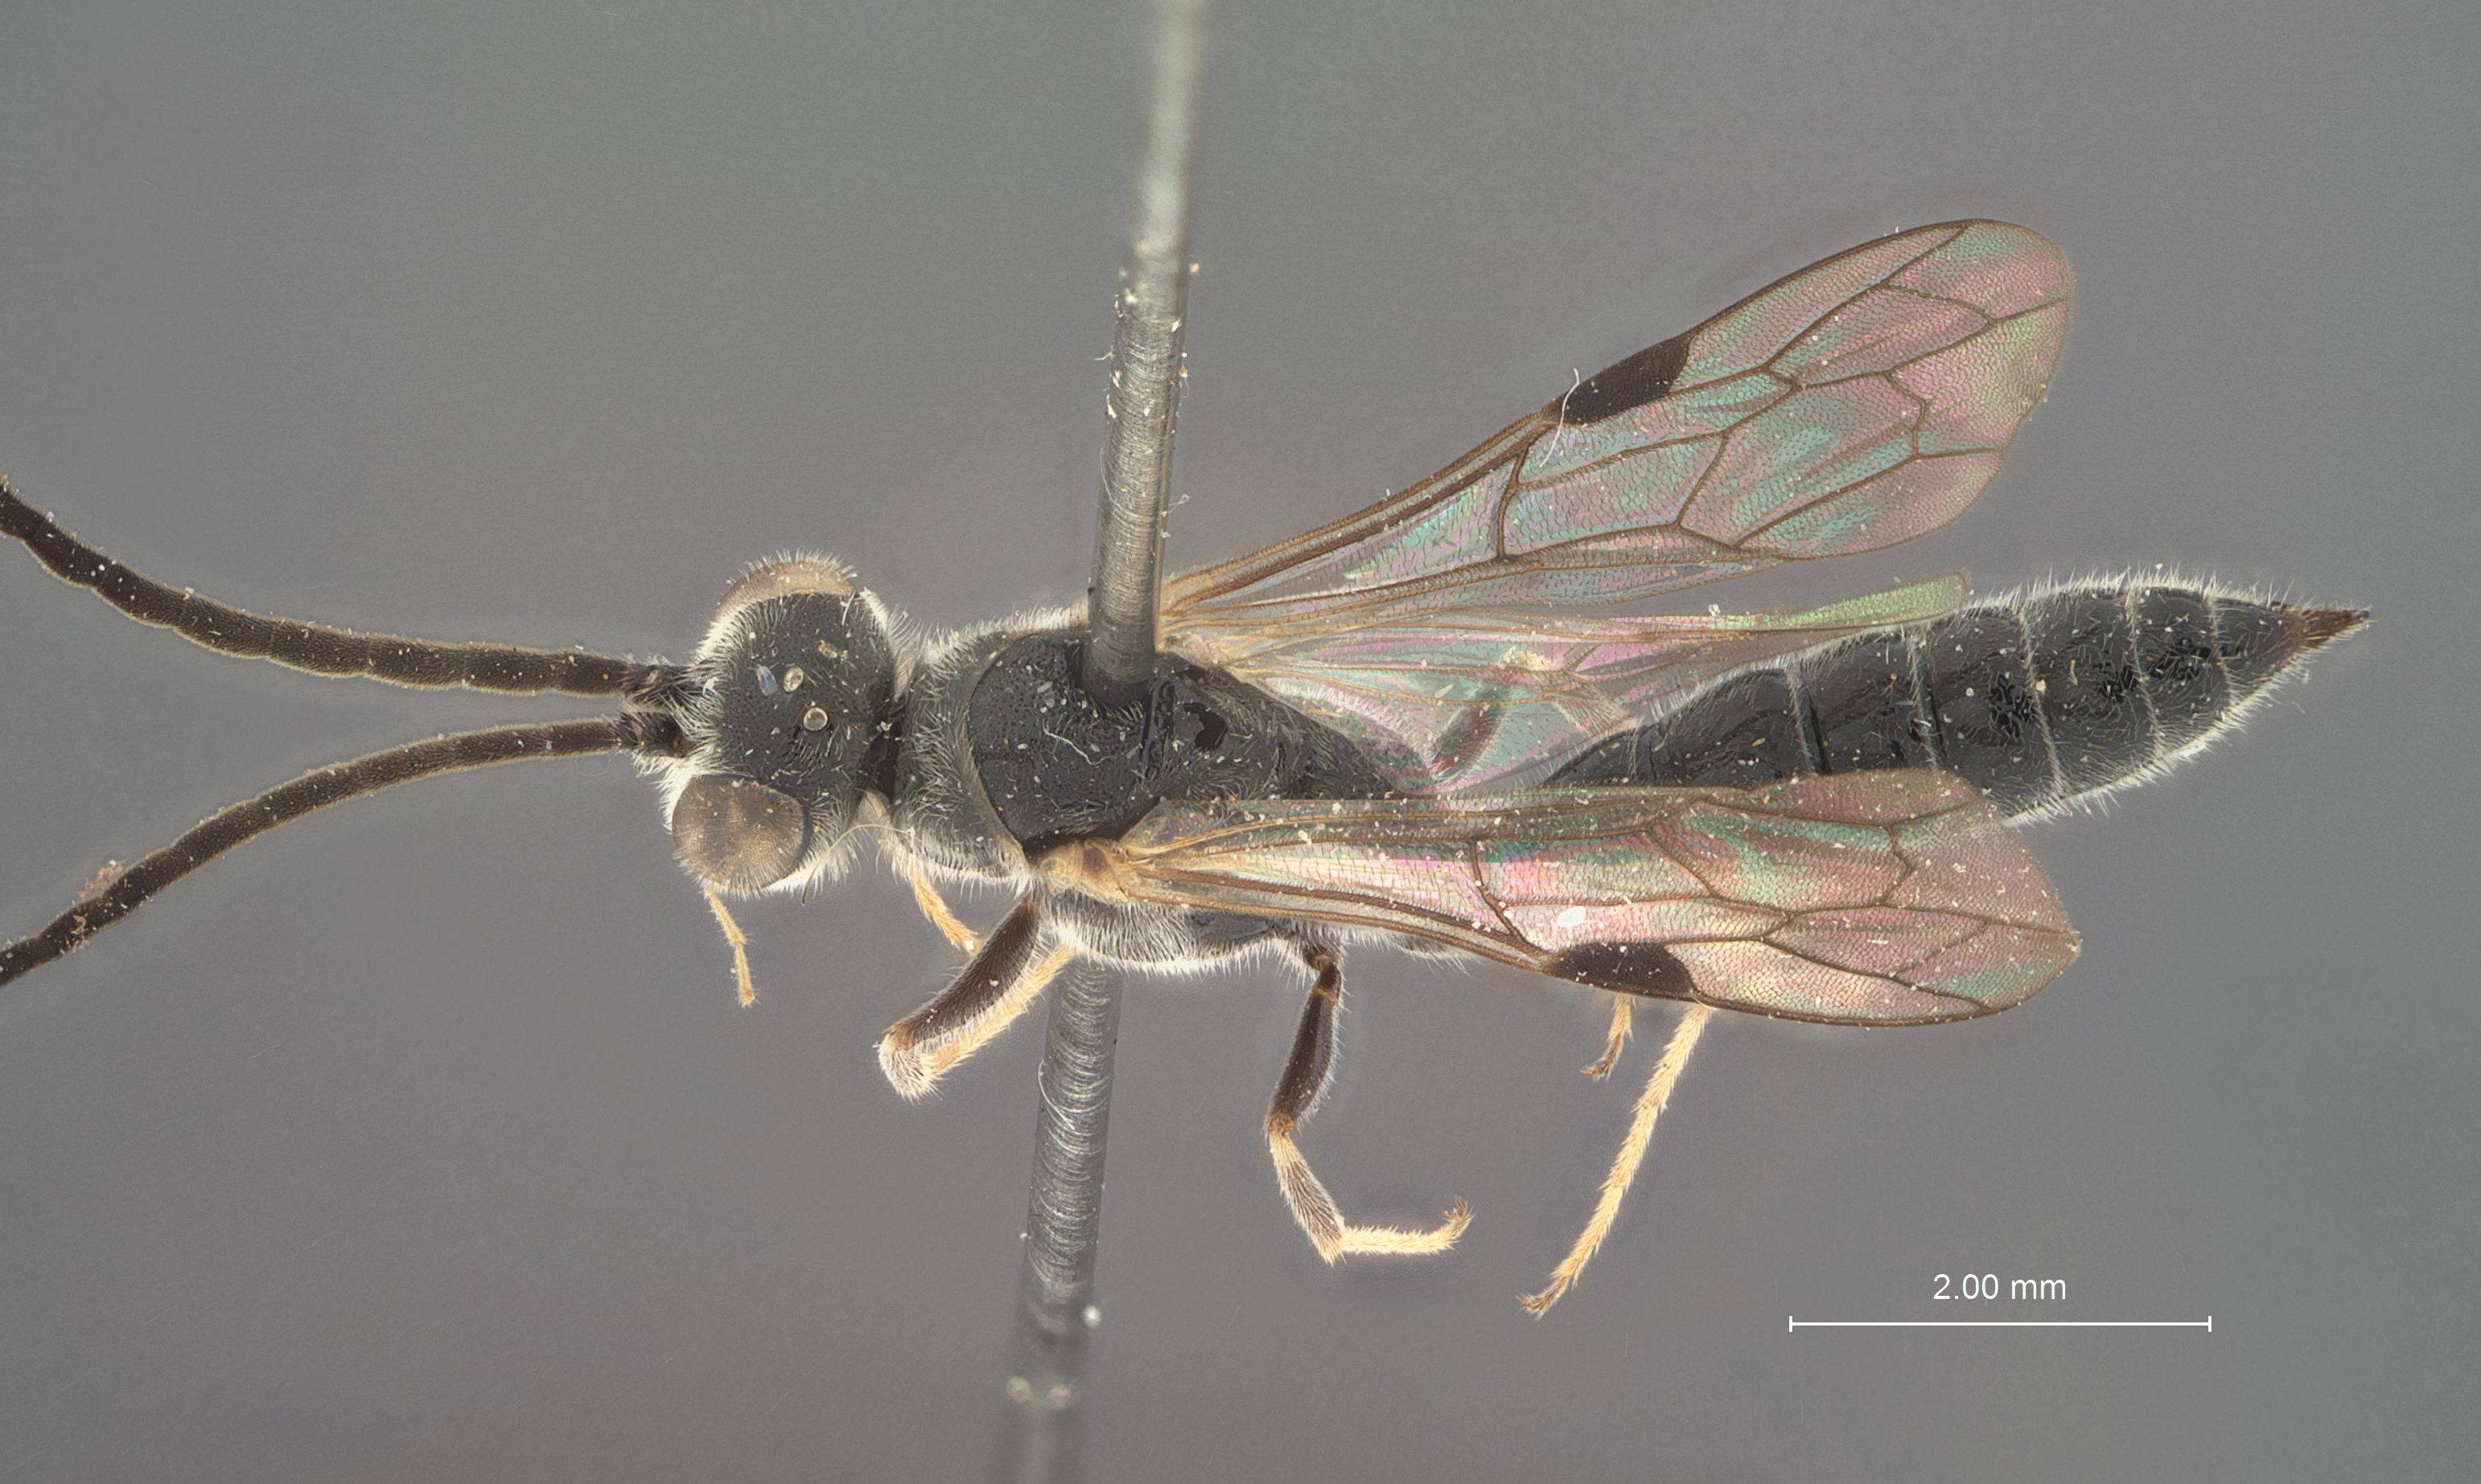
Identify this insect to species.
Methocha ubiquita
